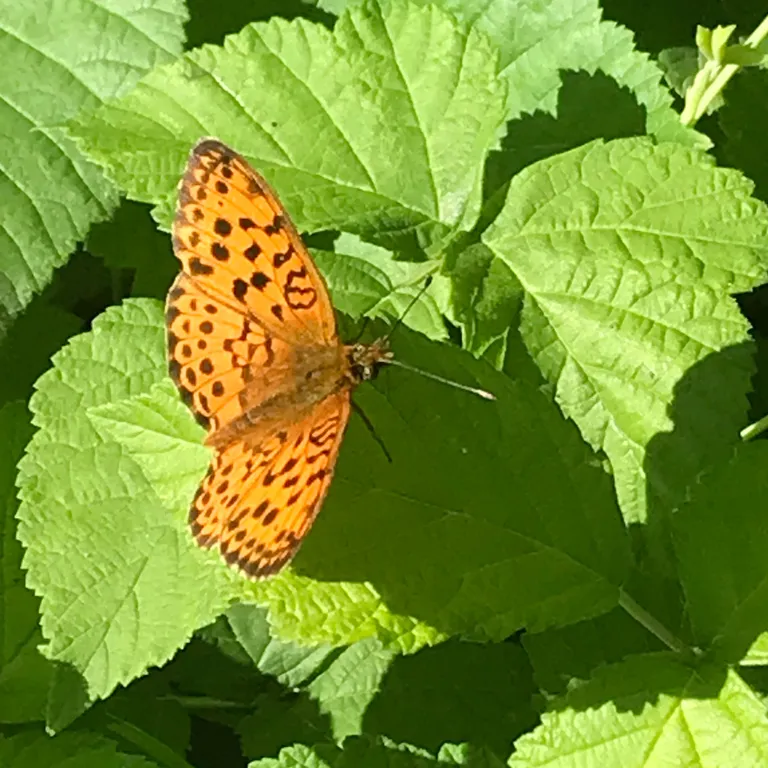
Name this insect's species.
Brenthis daphne
